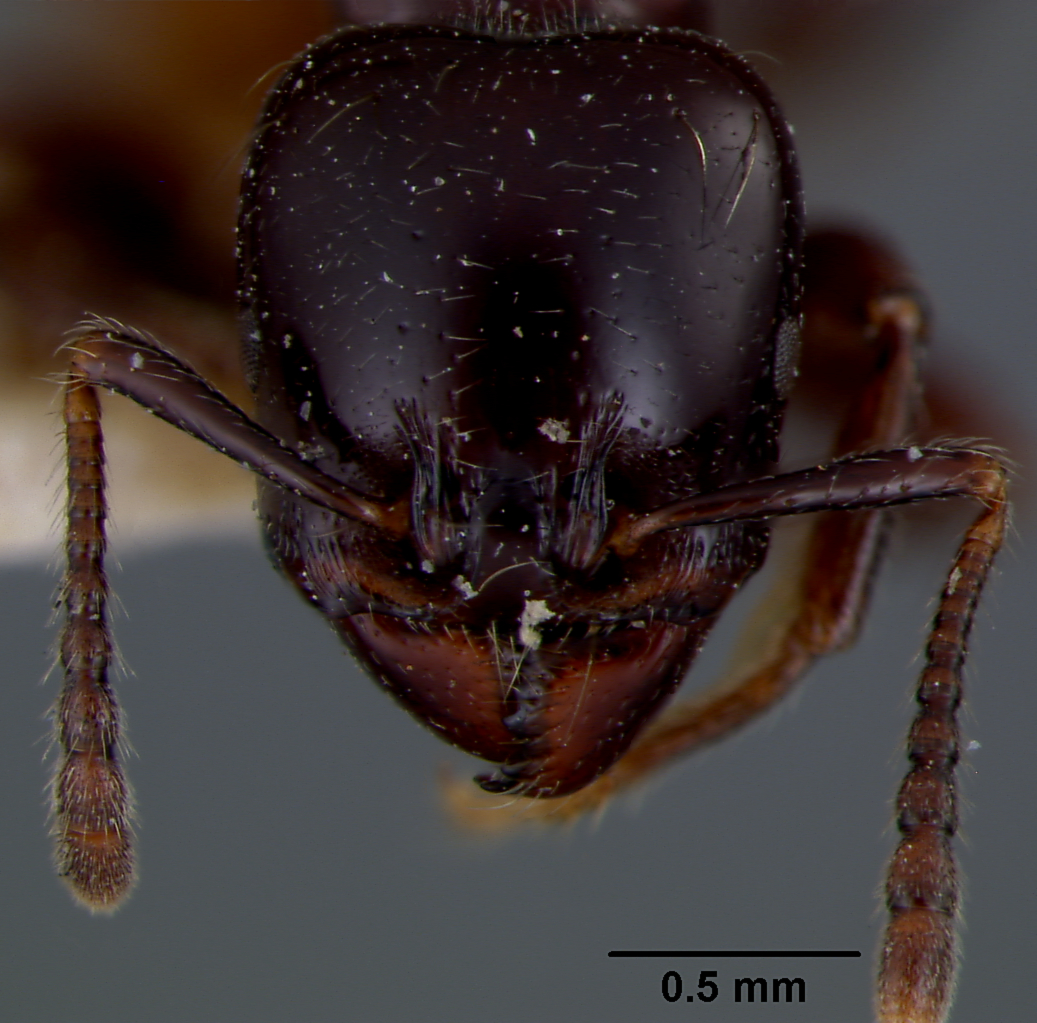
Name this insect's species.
Vollenhovia rufiventris
